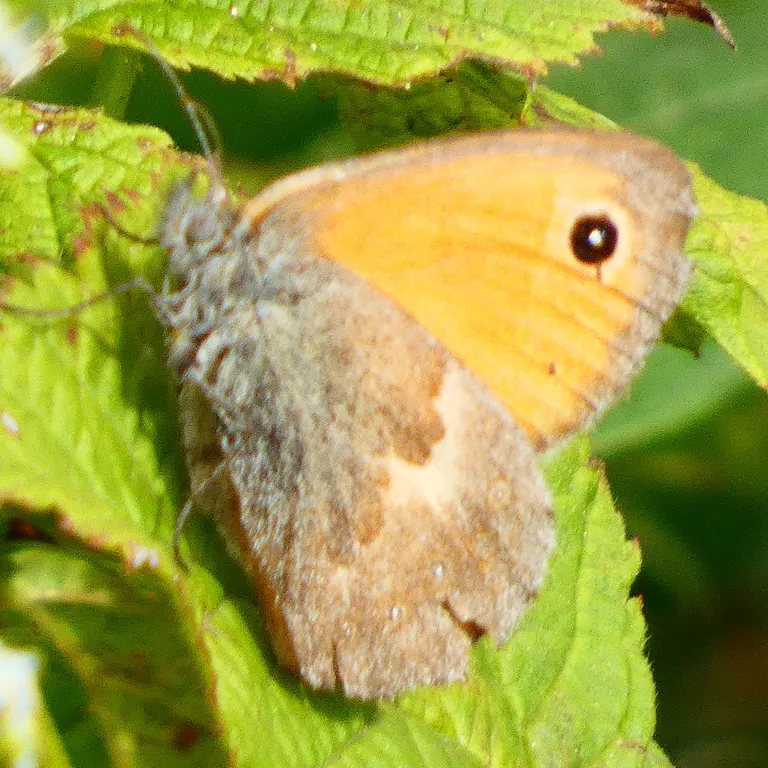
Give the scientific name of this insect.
Coenonympha pamphilus
